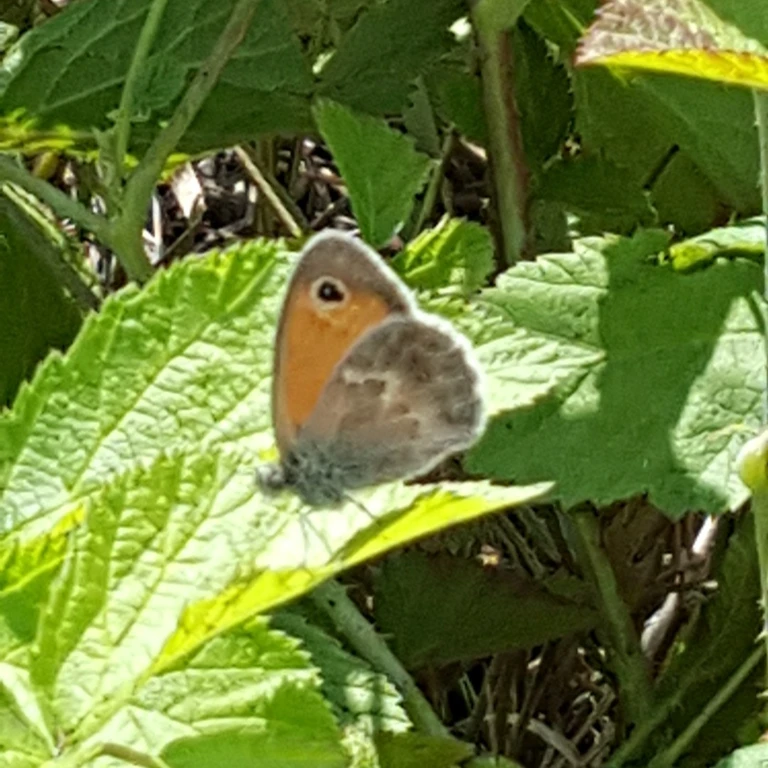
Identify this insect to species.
Coenonympha pamphilus
